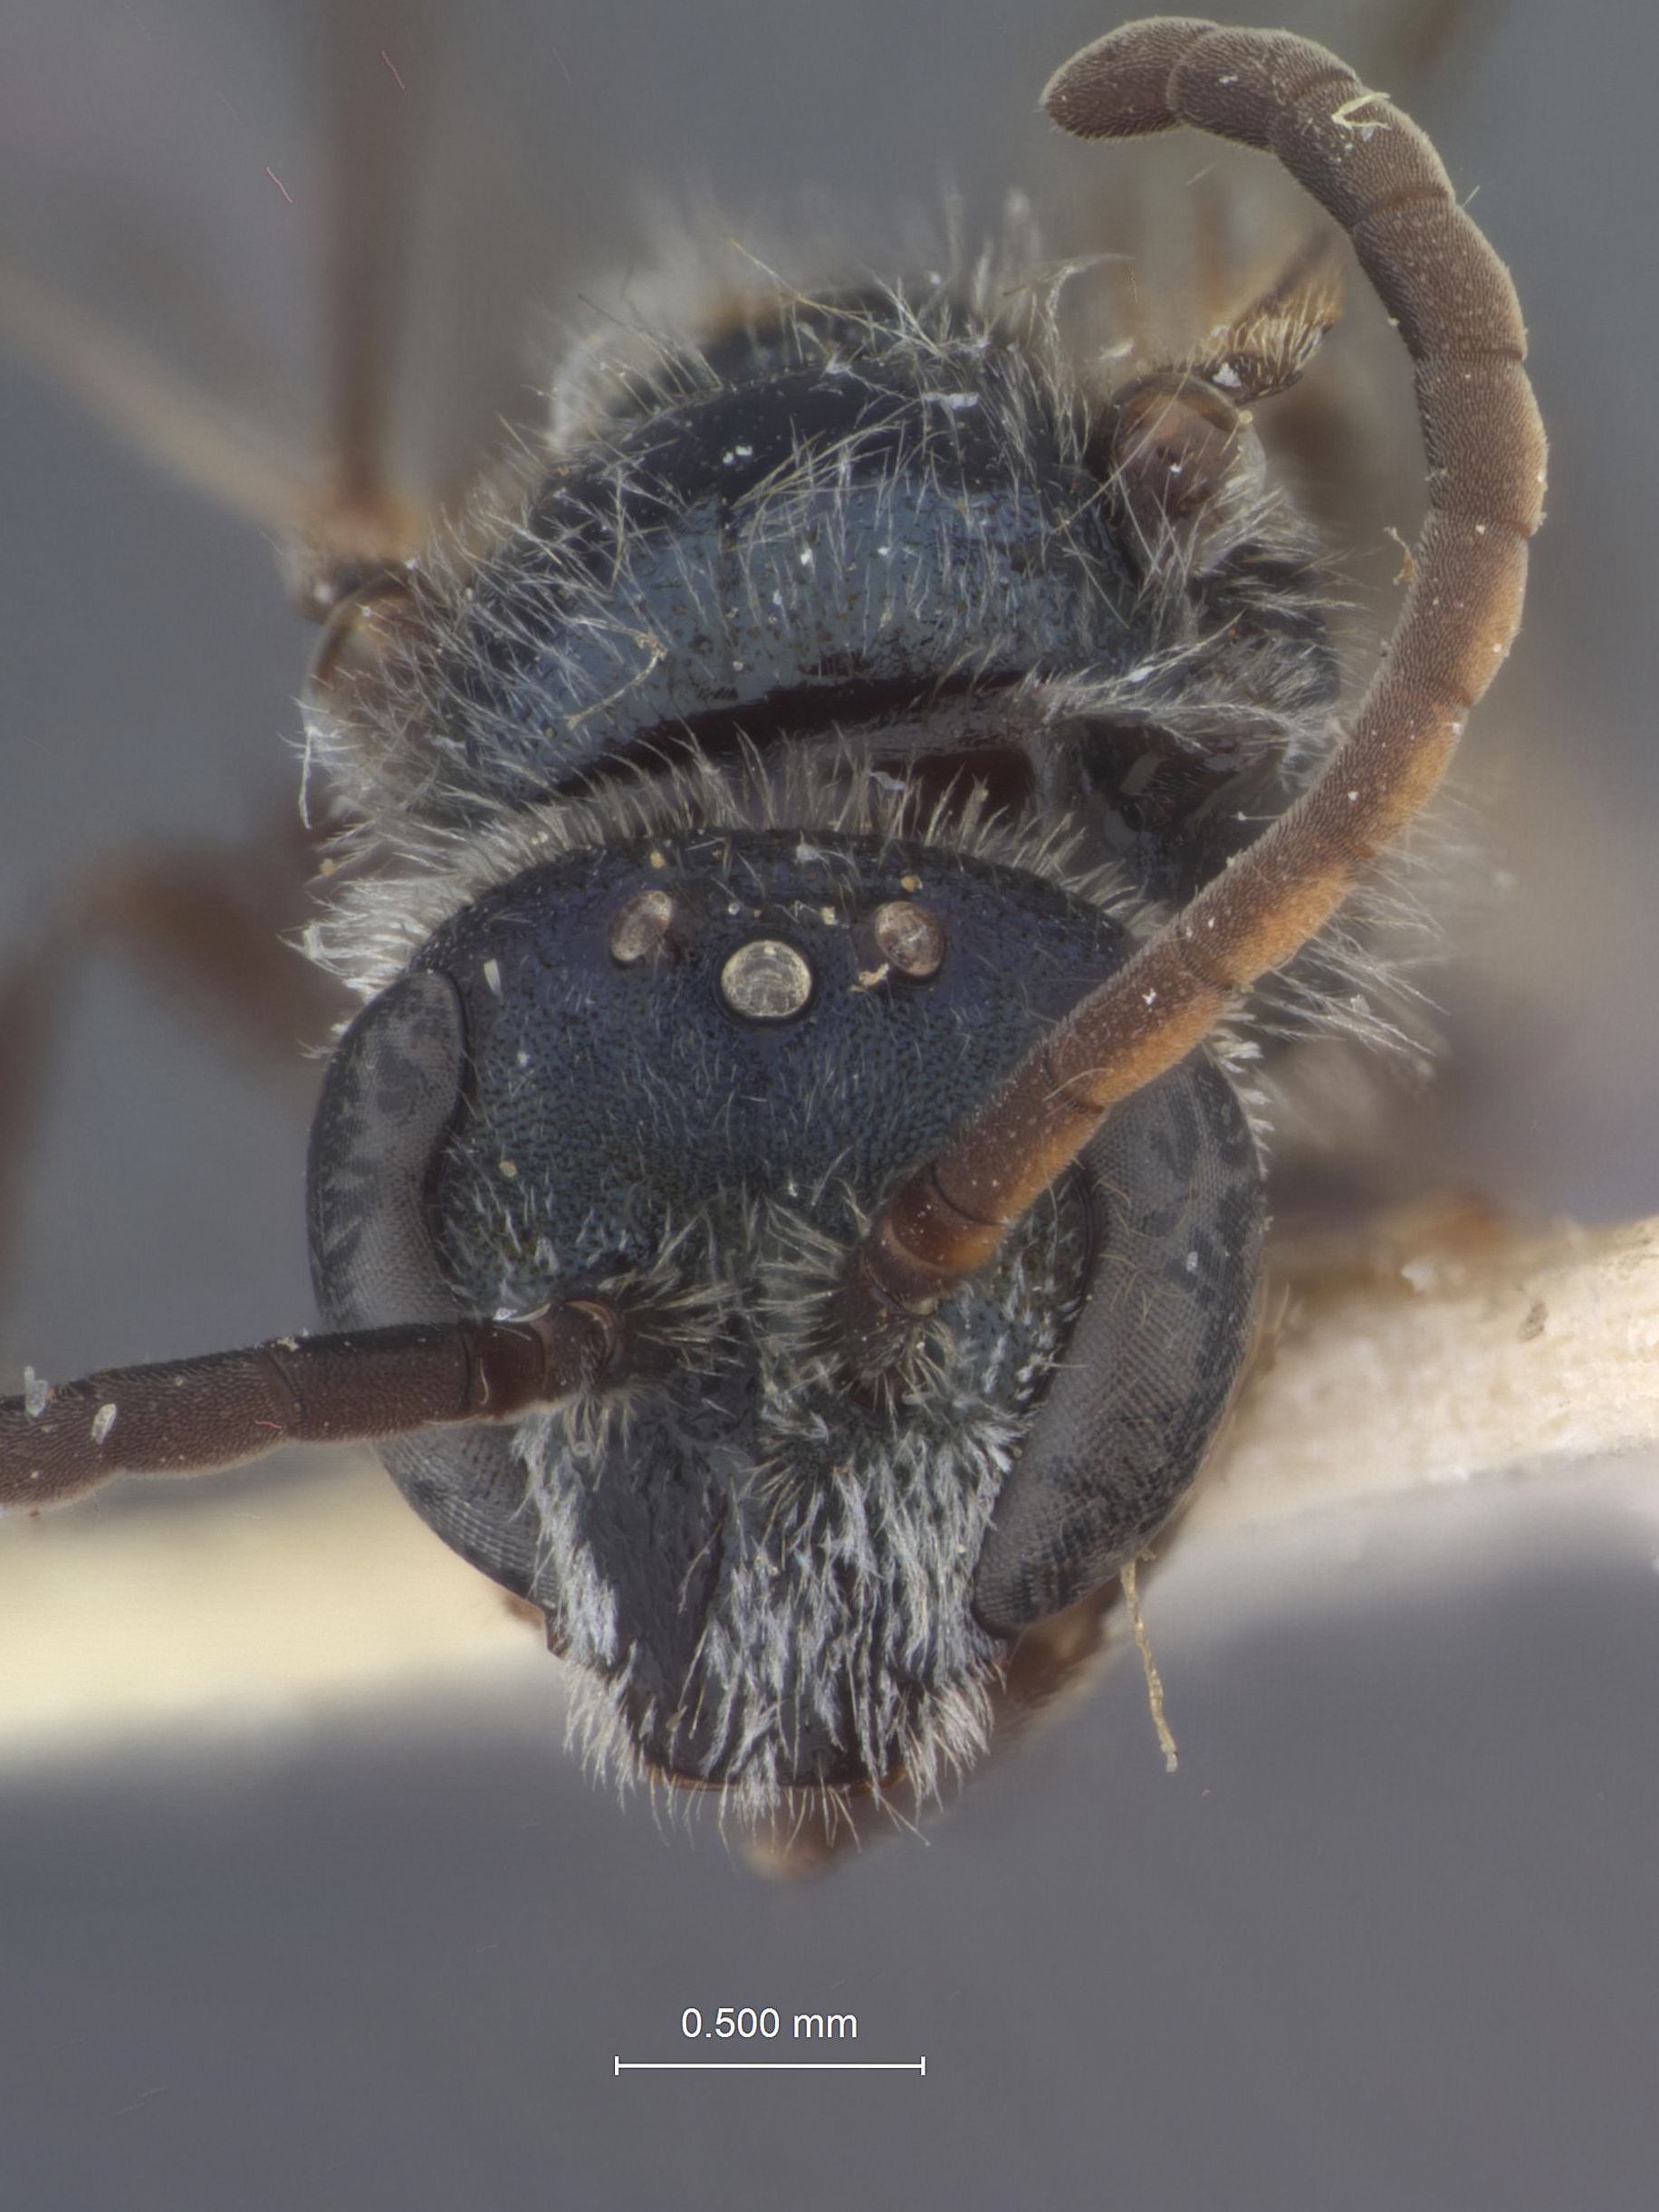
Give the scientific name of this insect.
Halictus praepes
